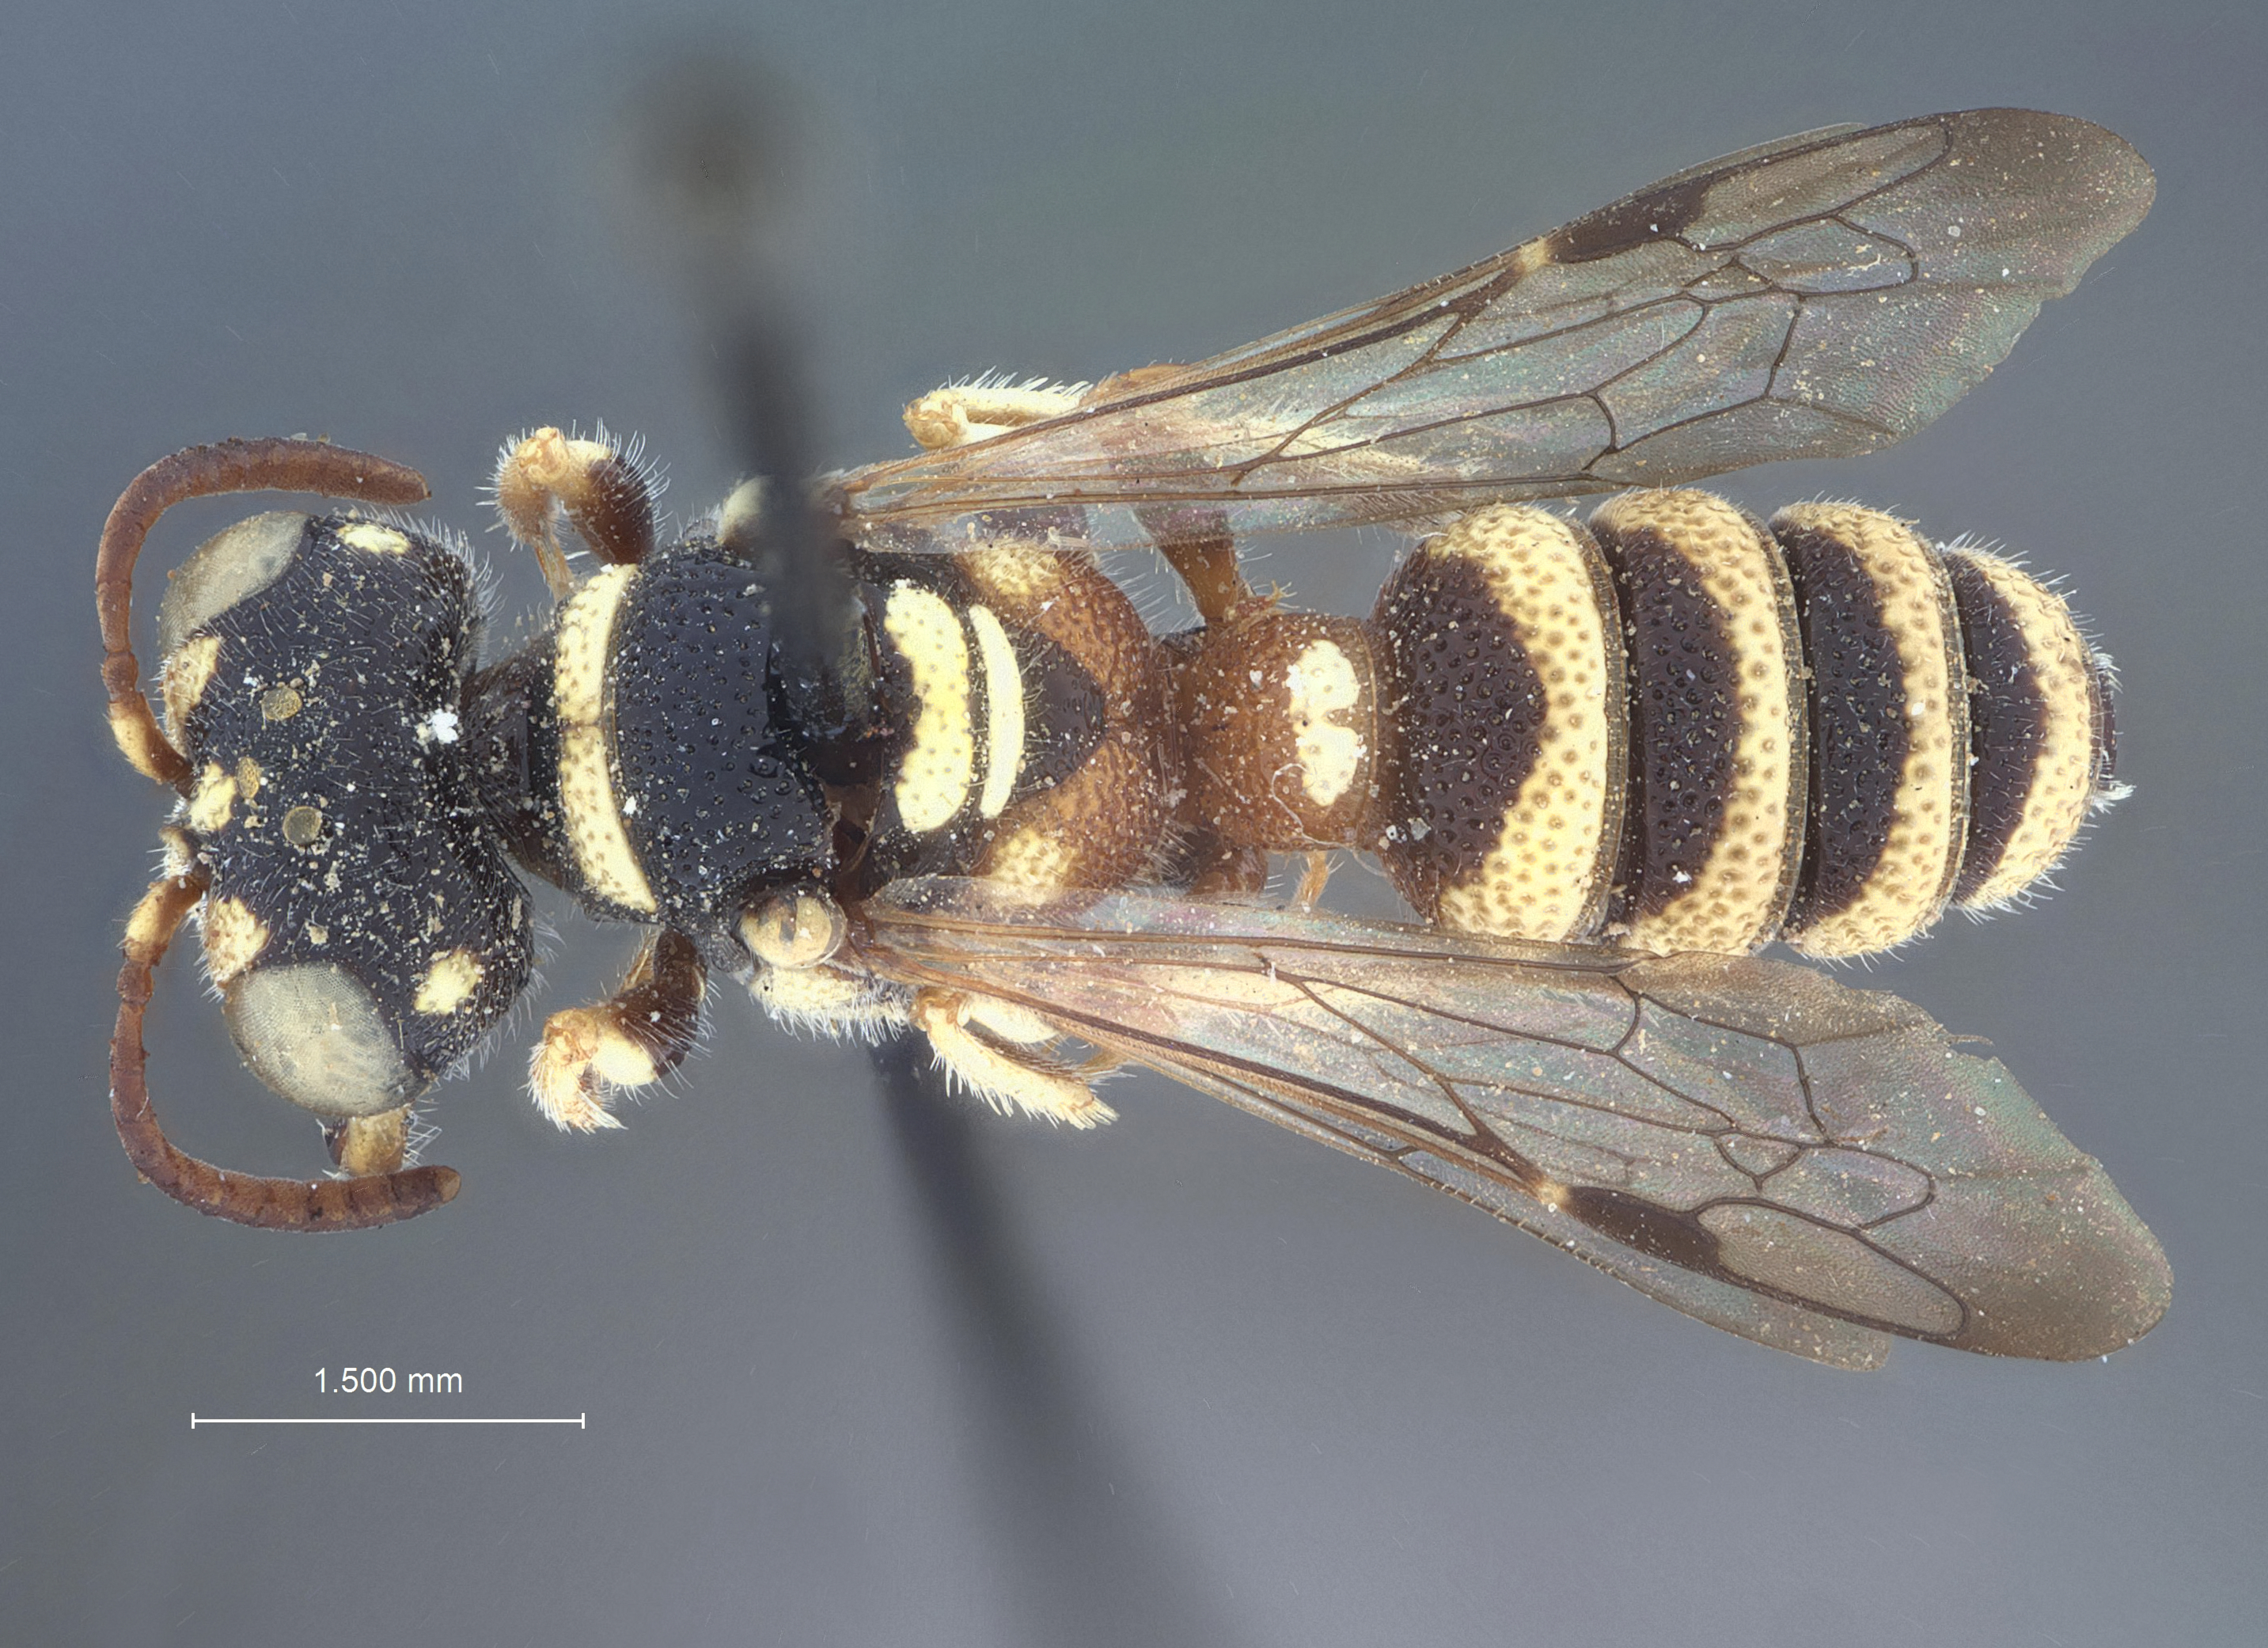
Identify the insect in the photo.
Cerceris bridwelli
